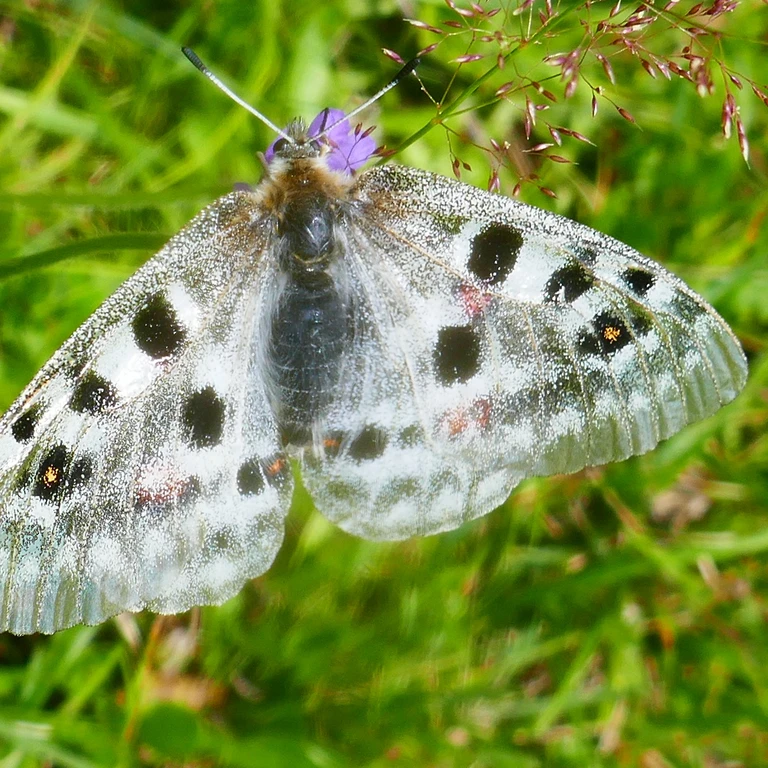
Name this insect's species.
Parnassius apollo
